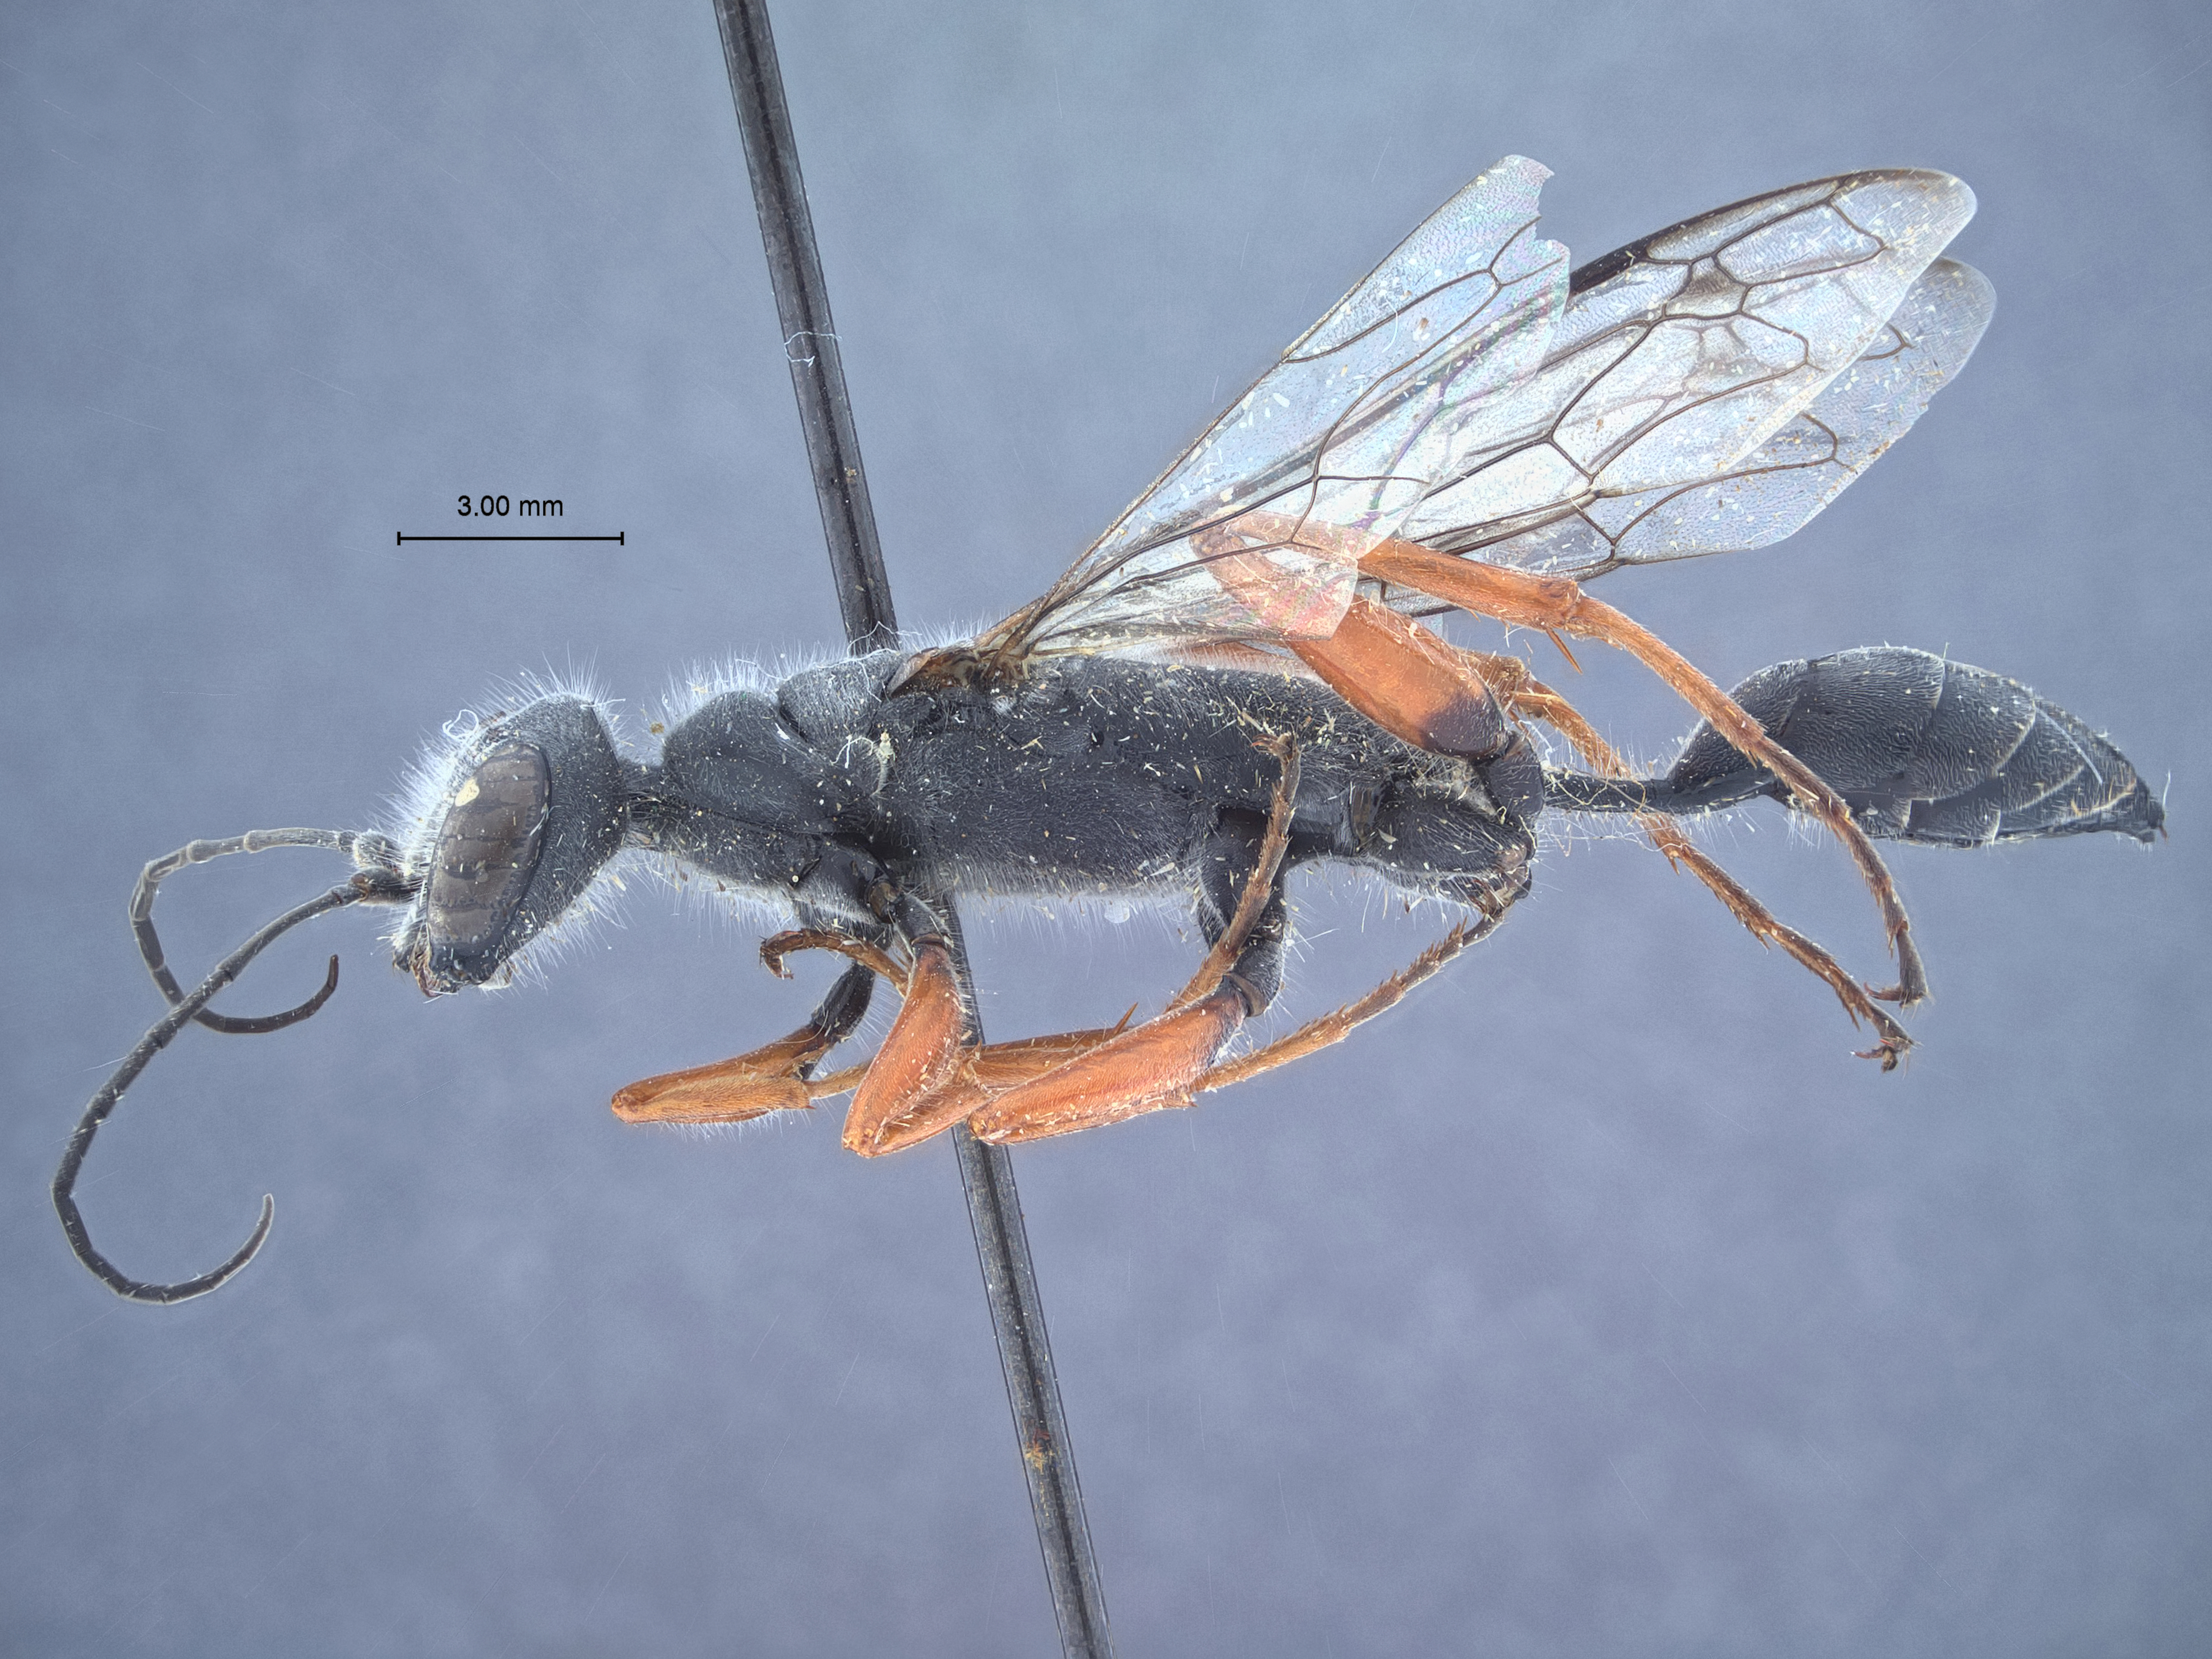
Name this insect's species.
Podium krombeini
